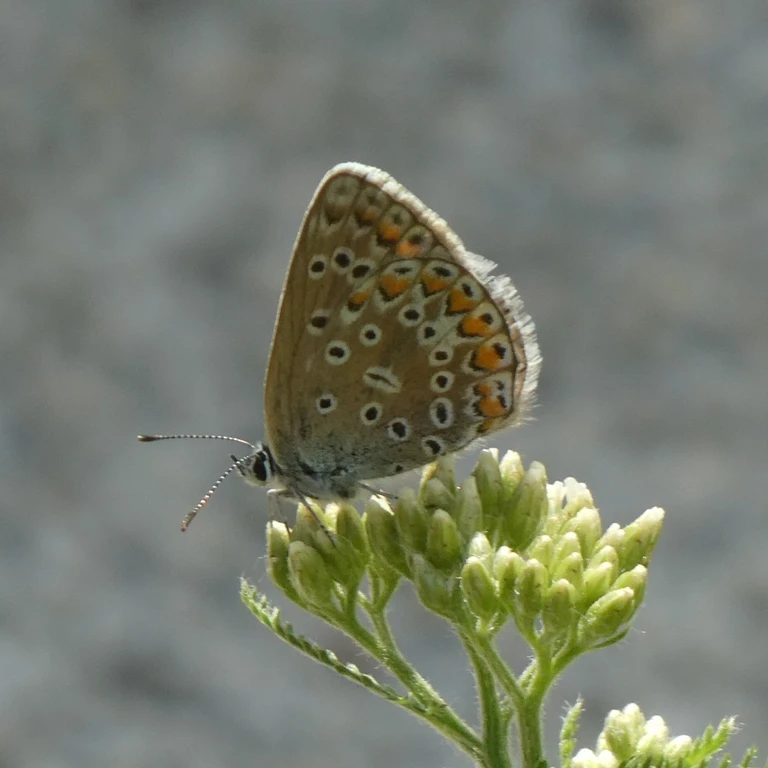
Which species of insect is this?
Polyommatus icarus
